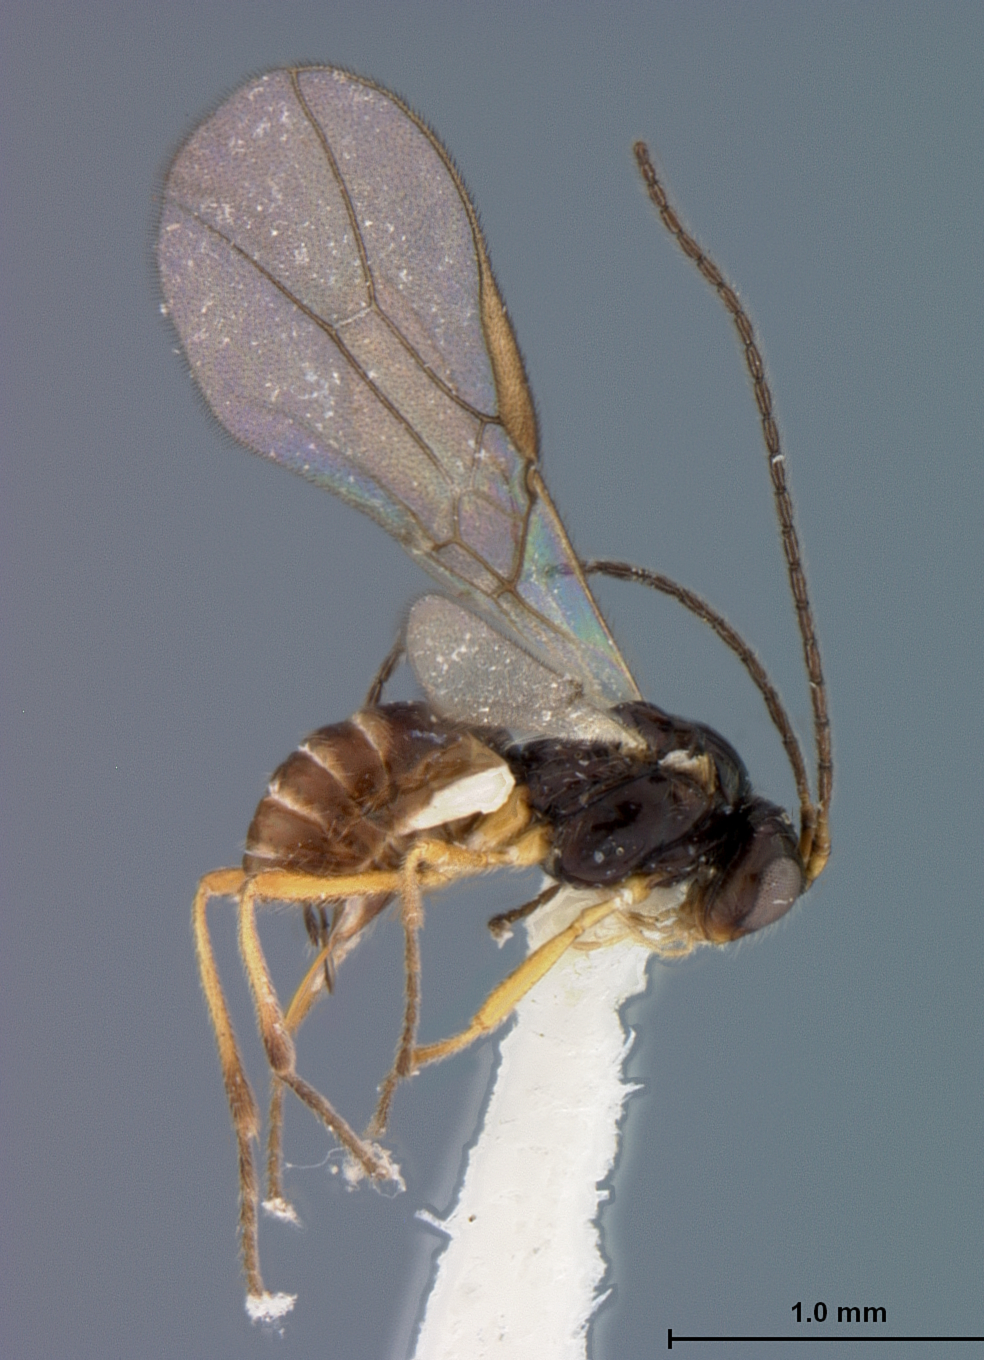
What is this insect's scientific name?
Opius chapini
